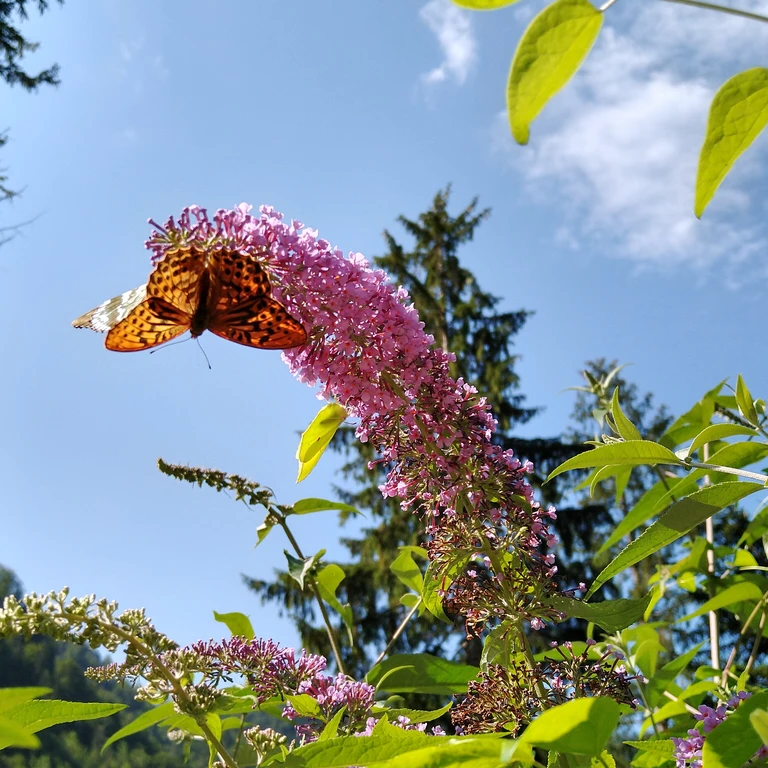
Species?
Gonepteryx rhamni
